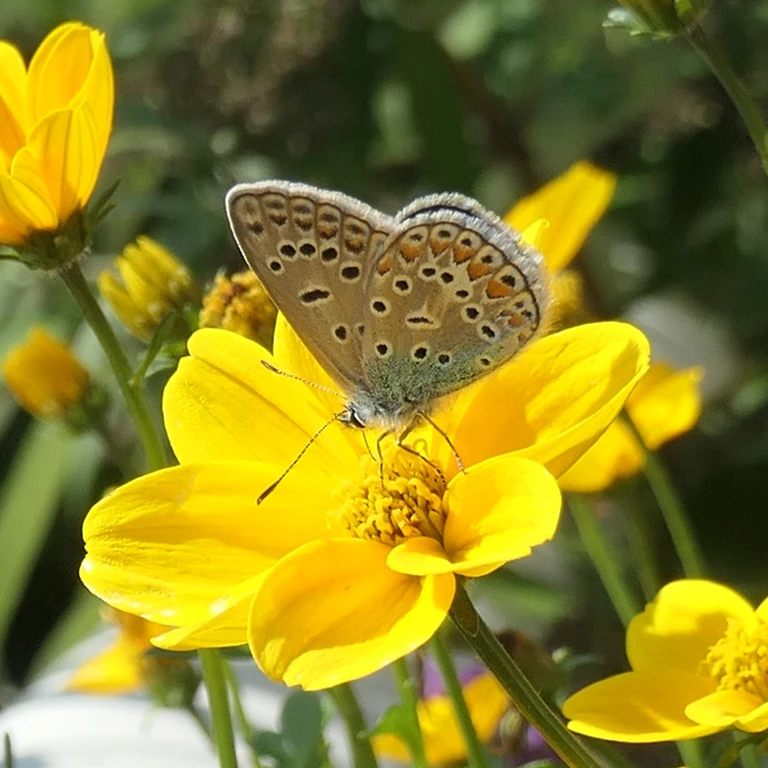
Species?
Polyommatus icarus
